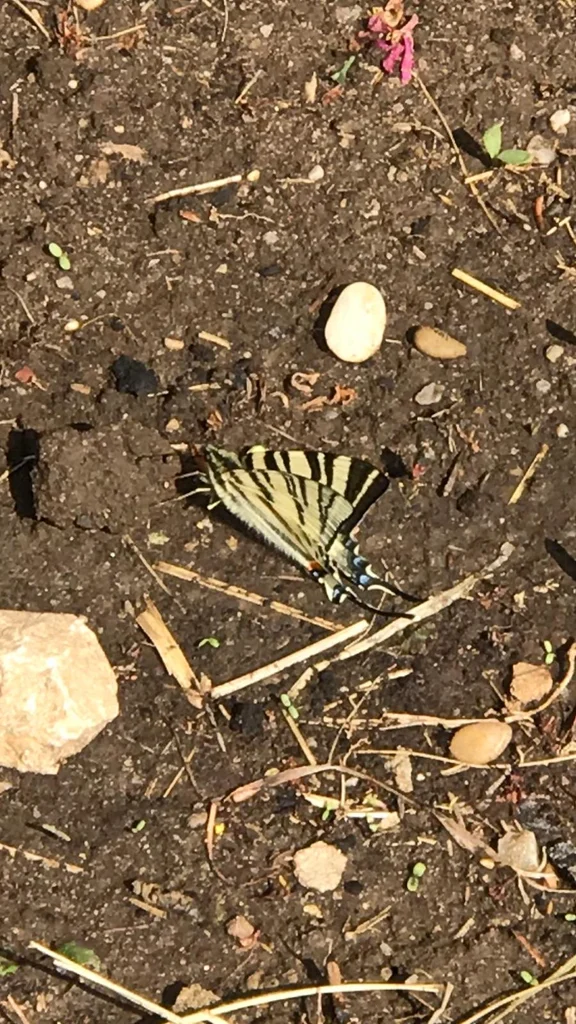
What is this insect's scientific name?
Iphiclides podalirius
